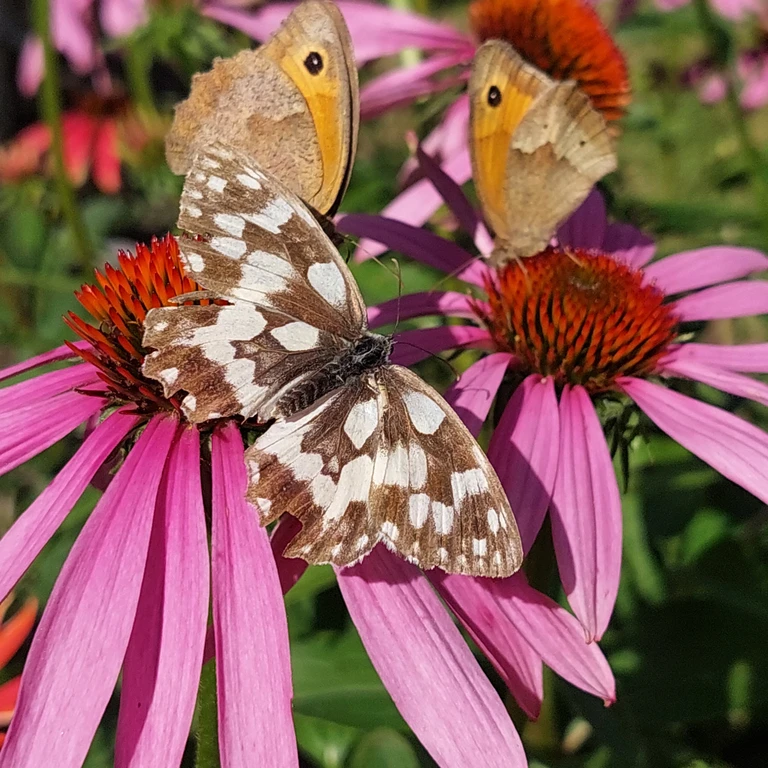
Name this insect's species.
Melanargia galathea
